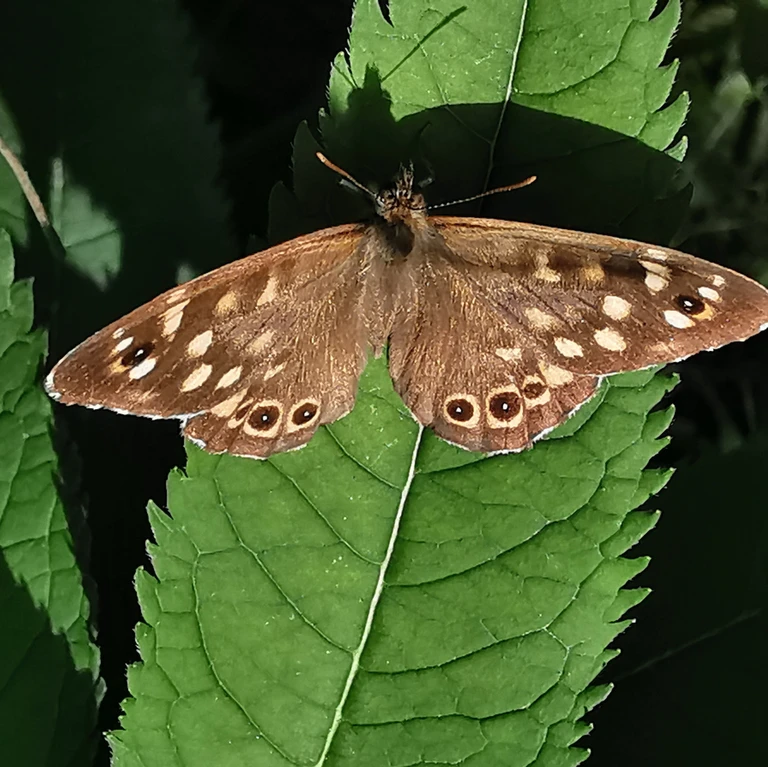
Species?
Pararge aegeria
